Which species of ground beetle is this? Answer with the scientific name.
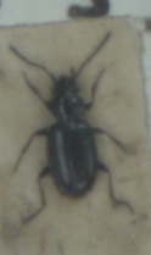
Bembidion minimum
